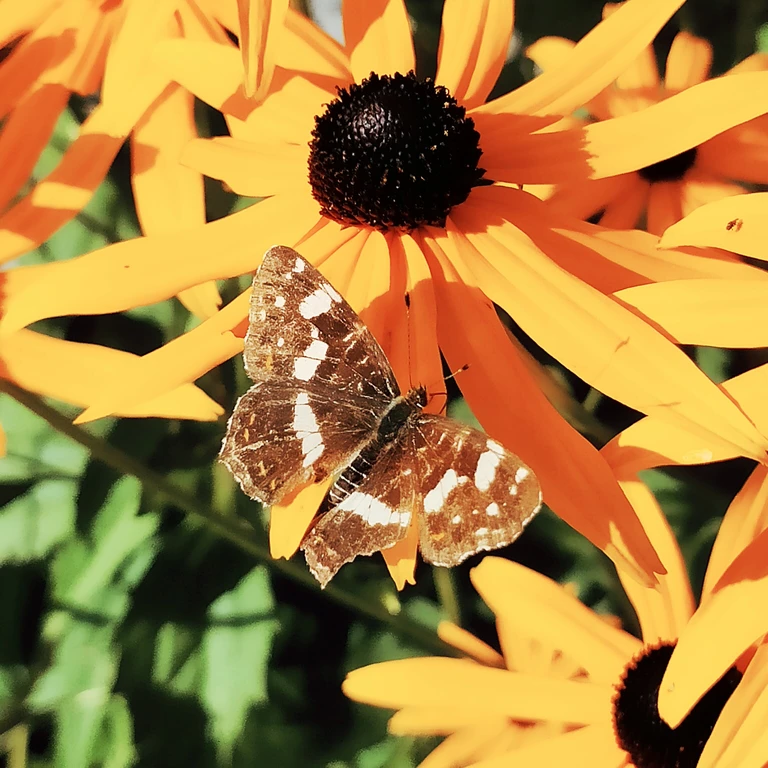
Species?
Araschnia levana
